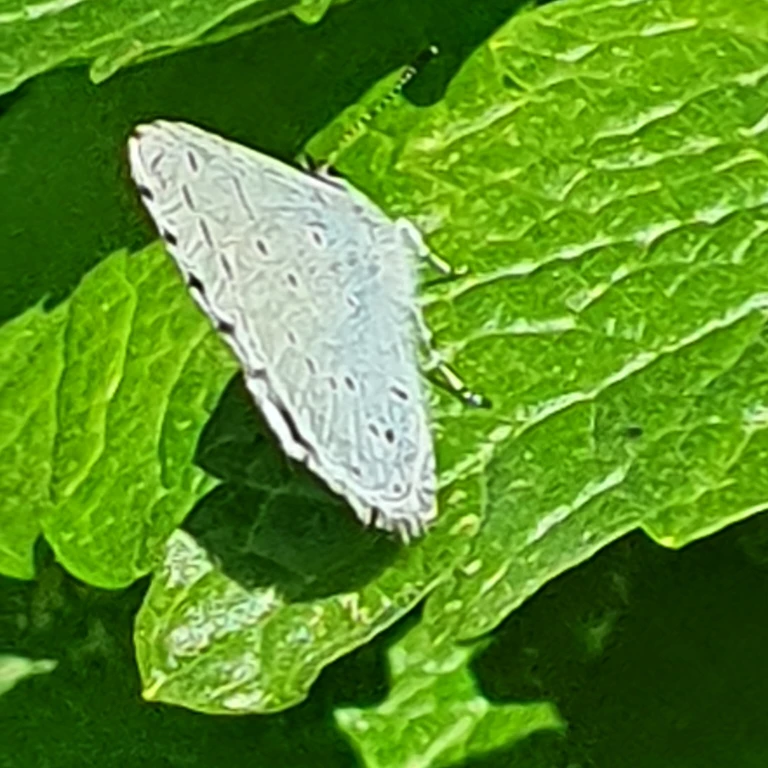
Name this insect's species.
Celastrina argiolus
